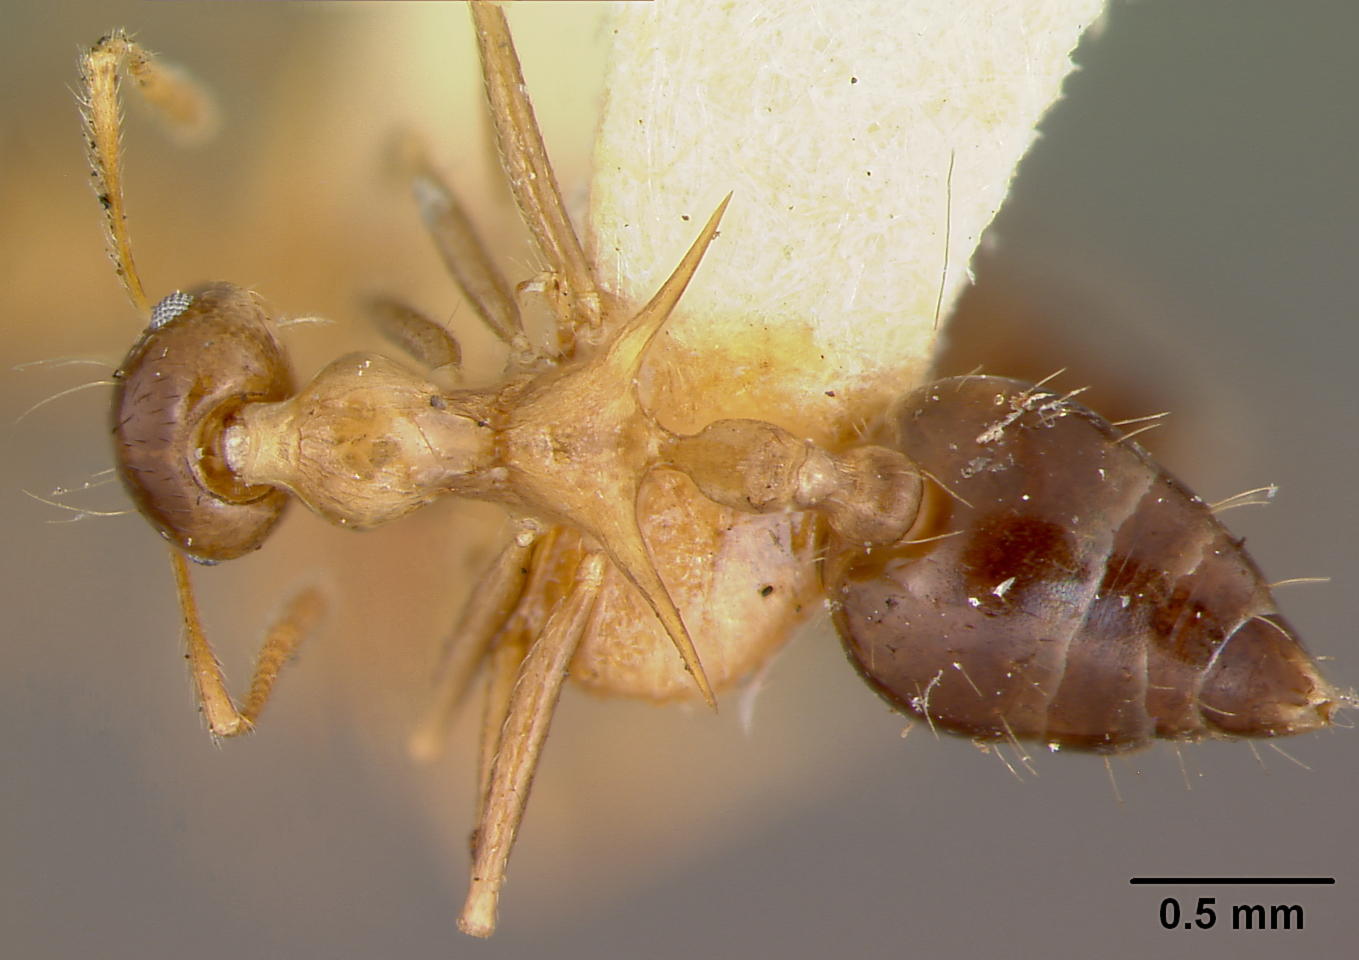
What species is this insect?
Crematogaster macracantha
